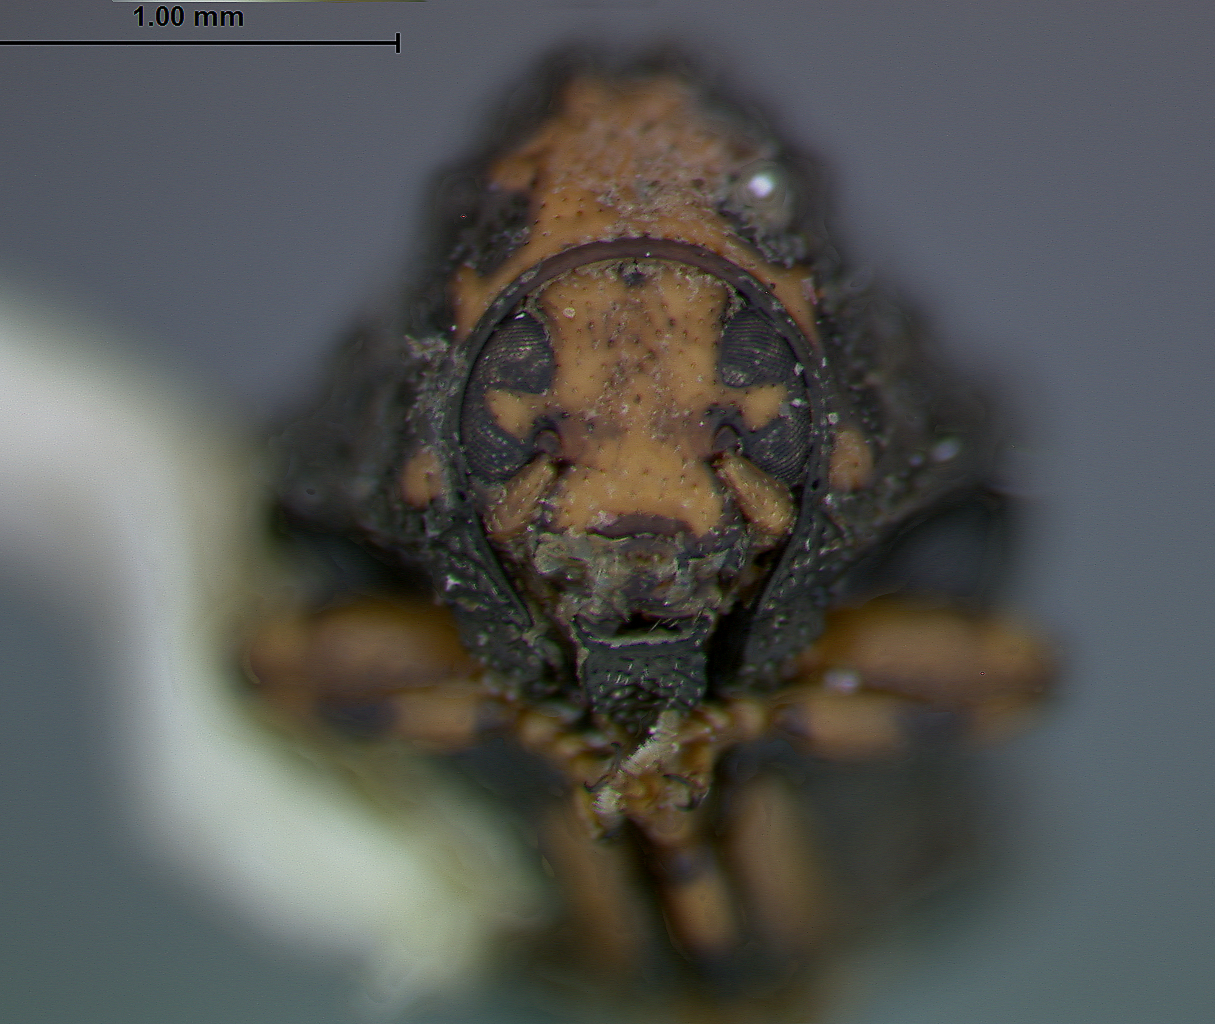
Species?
Exema elliptica
